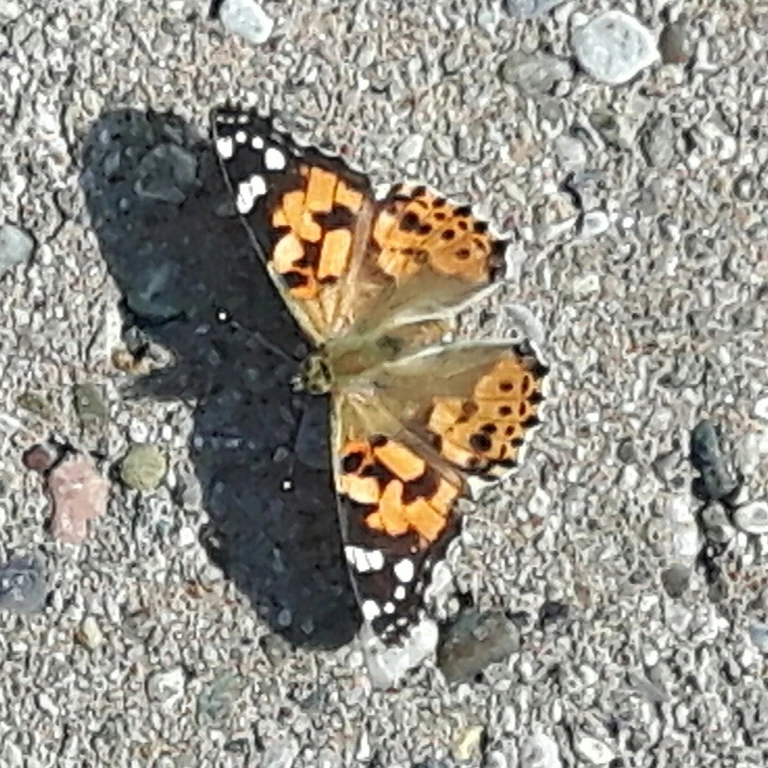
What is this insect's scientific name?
Vanessa cardui
